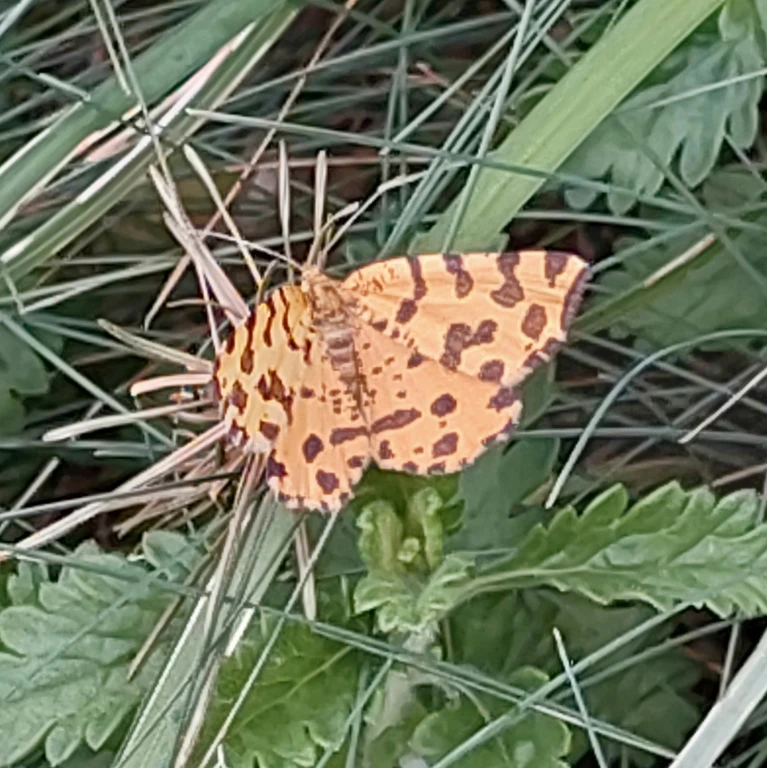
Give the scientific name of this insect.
Pseudopanthera macularia
